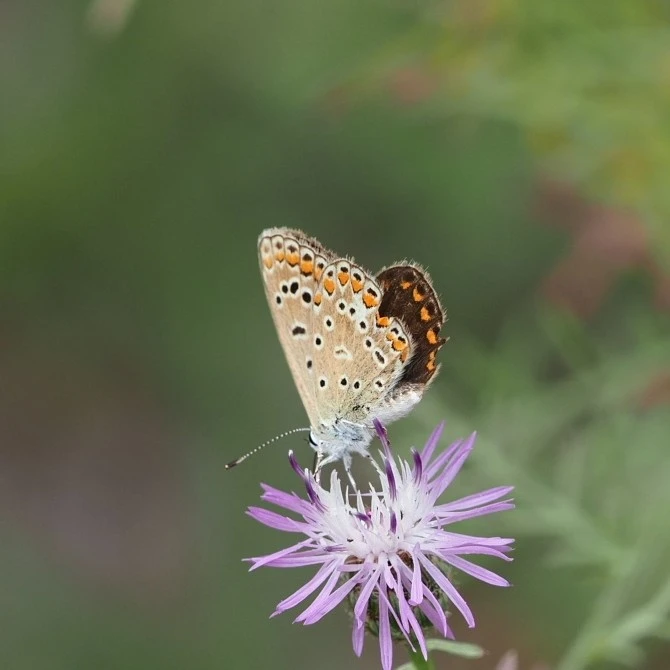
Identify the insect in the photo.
Polyommatus icarus
